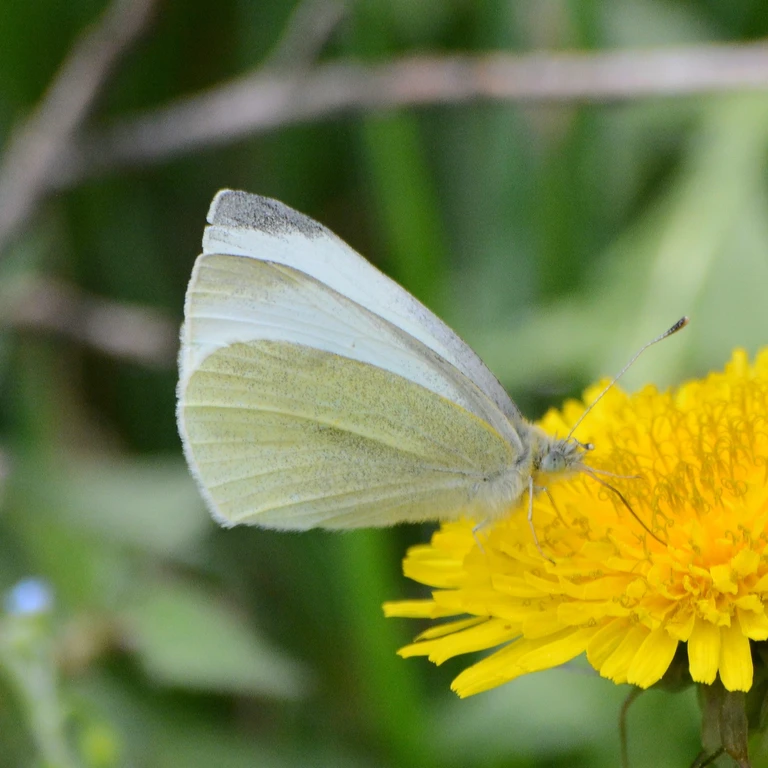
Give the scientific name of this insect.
Pieris rapae
